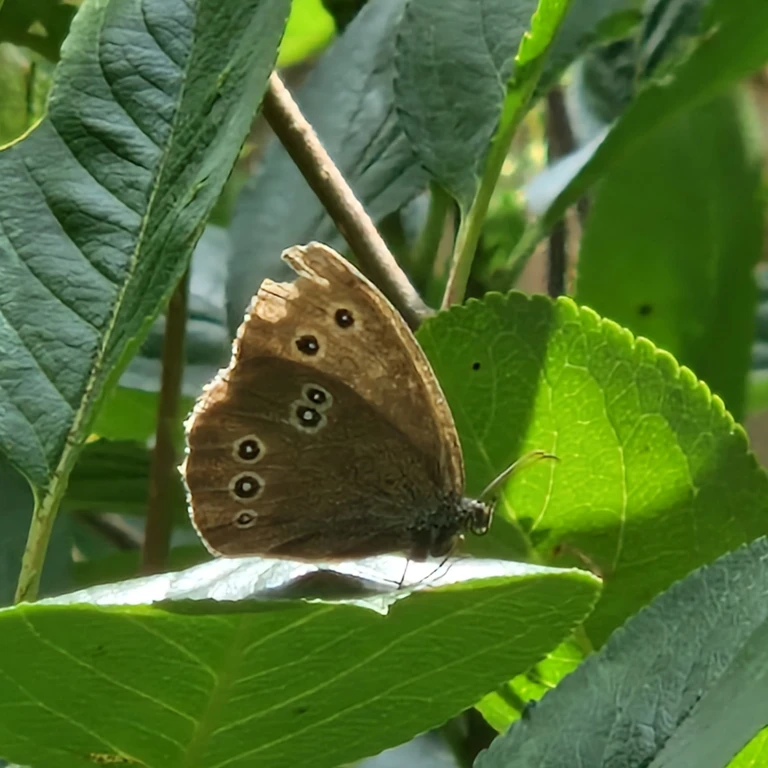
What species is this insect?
Aphantopus hyperantus
